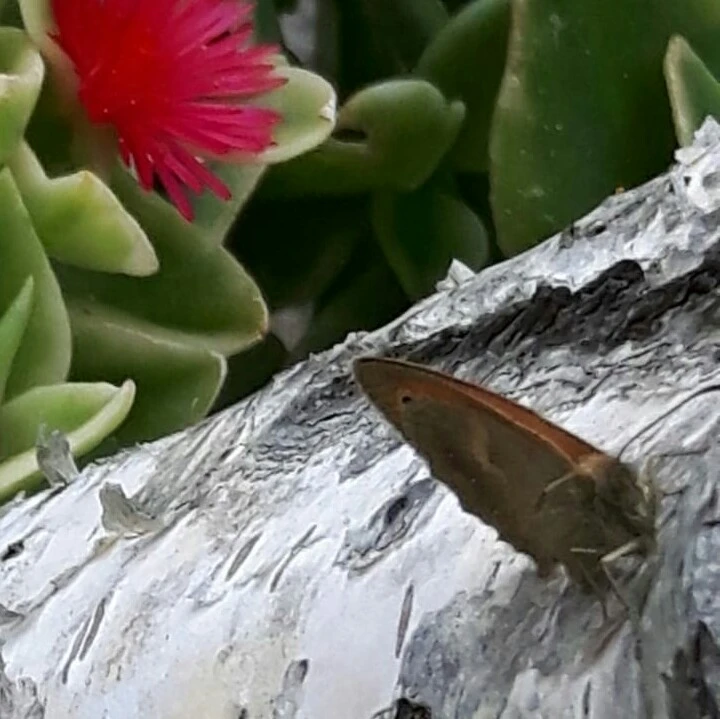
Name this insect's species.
Coenonympha pamphilus
